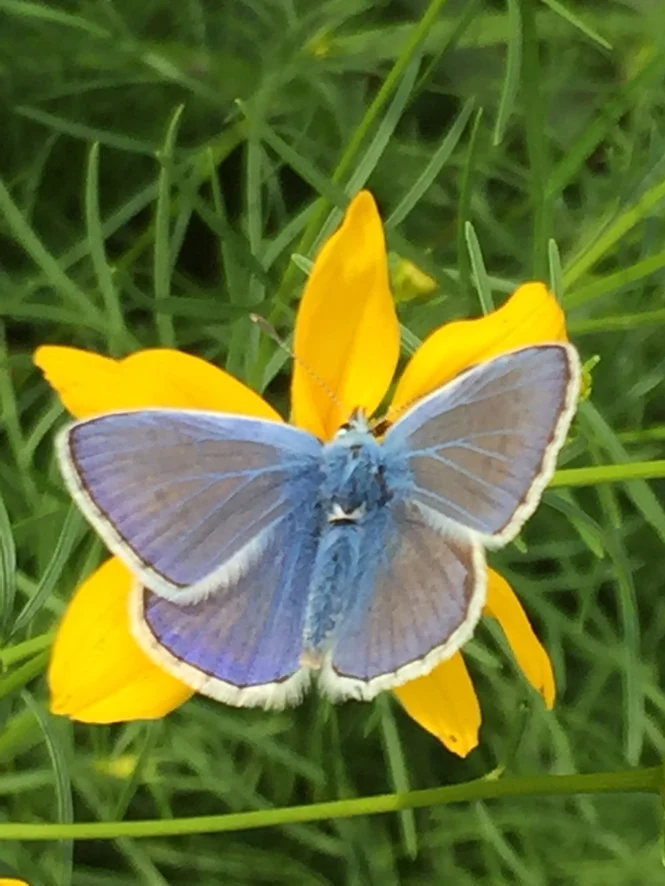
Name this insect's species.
Polyommatus icarus
